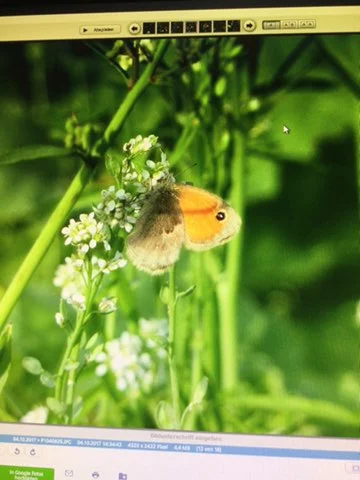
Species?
Coenonympha pamphilus
